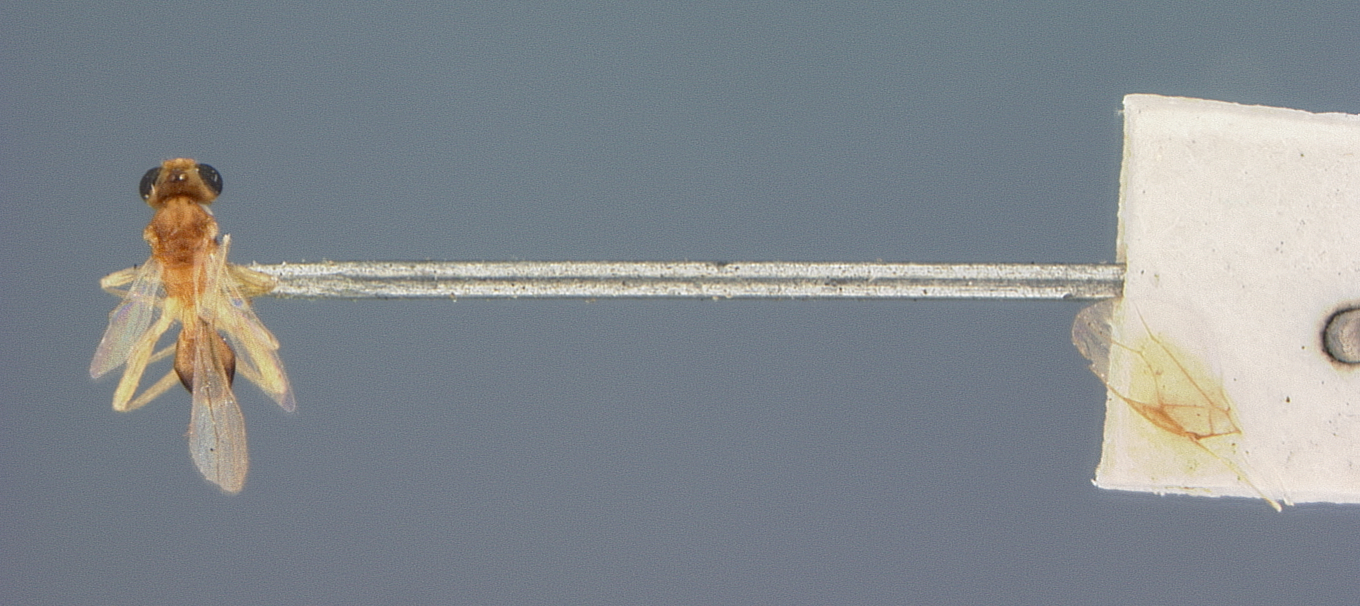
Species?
Neopius grenadanus
